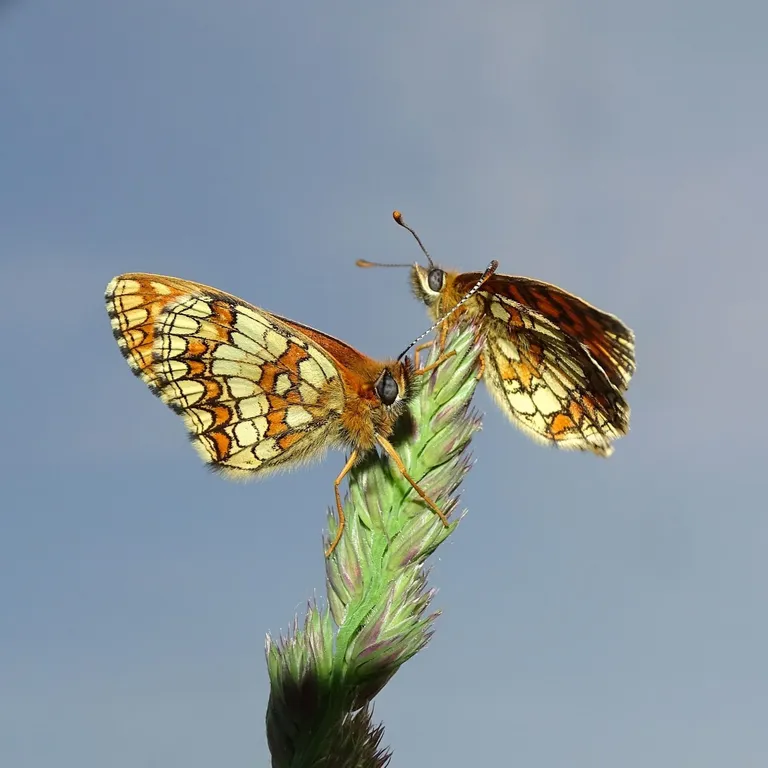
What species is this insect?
Melitaea athalia
